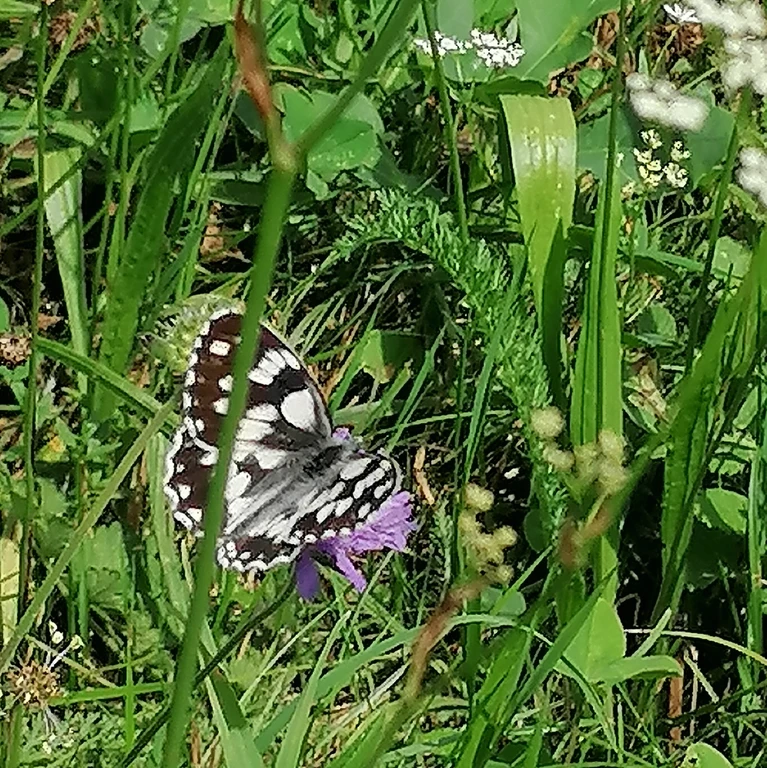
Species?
Melanargia galathea
